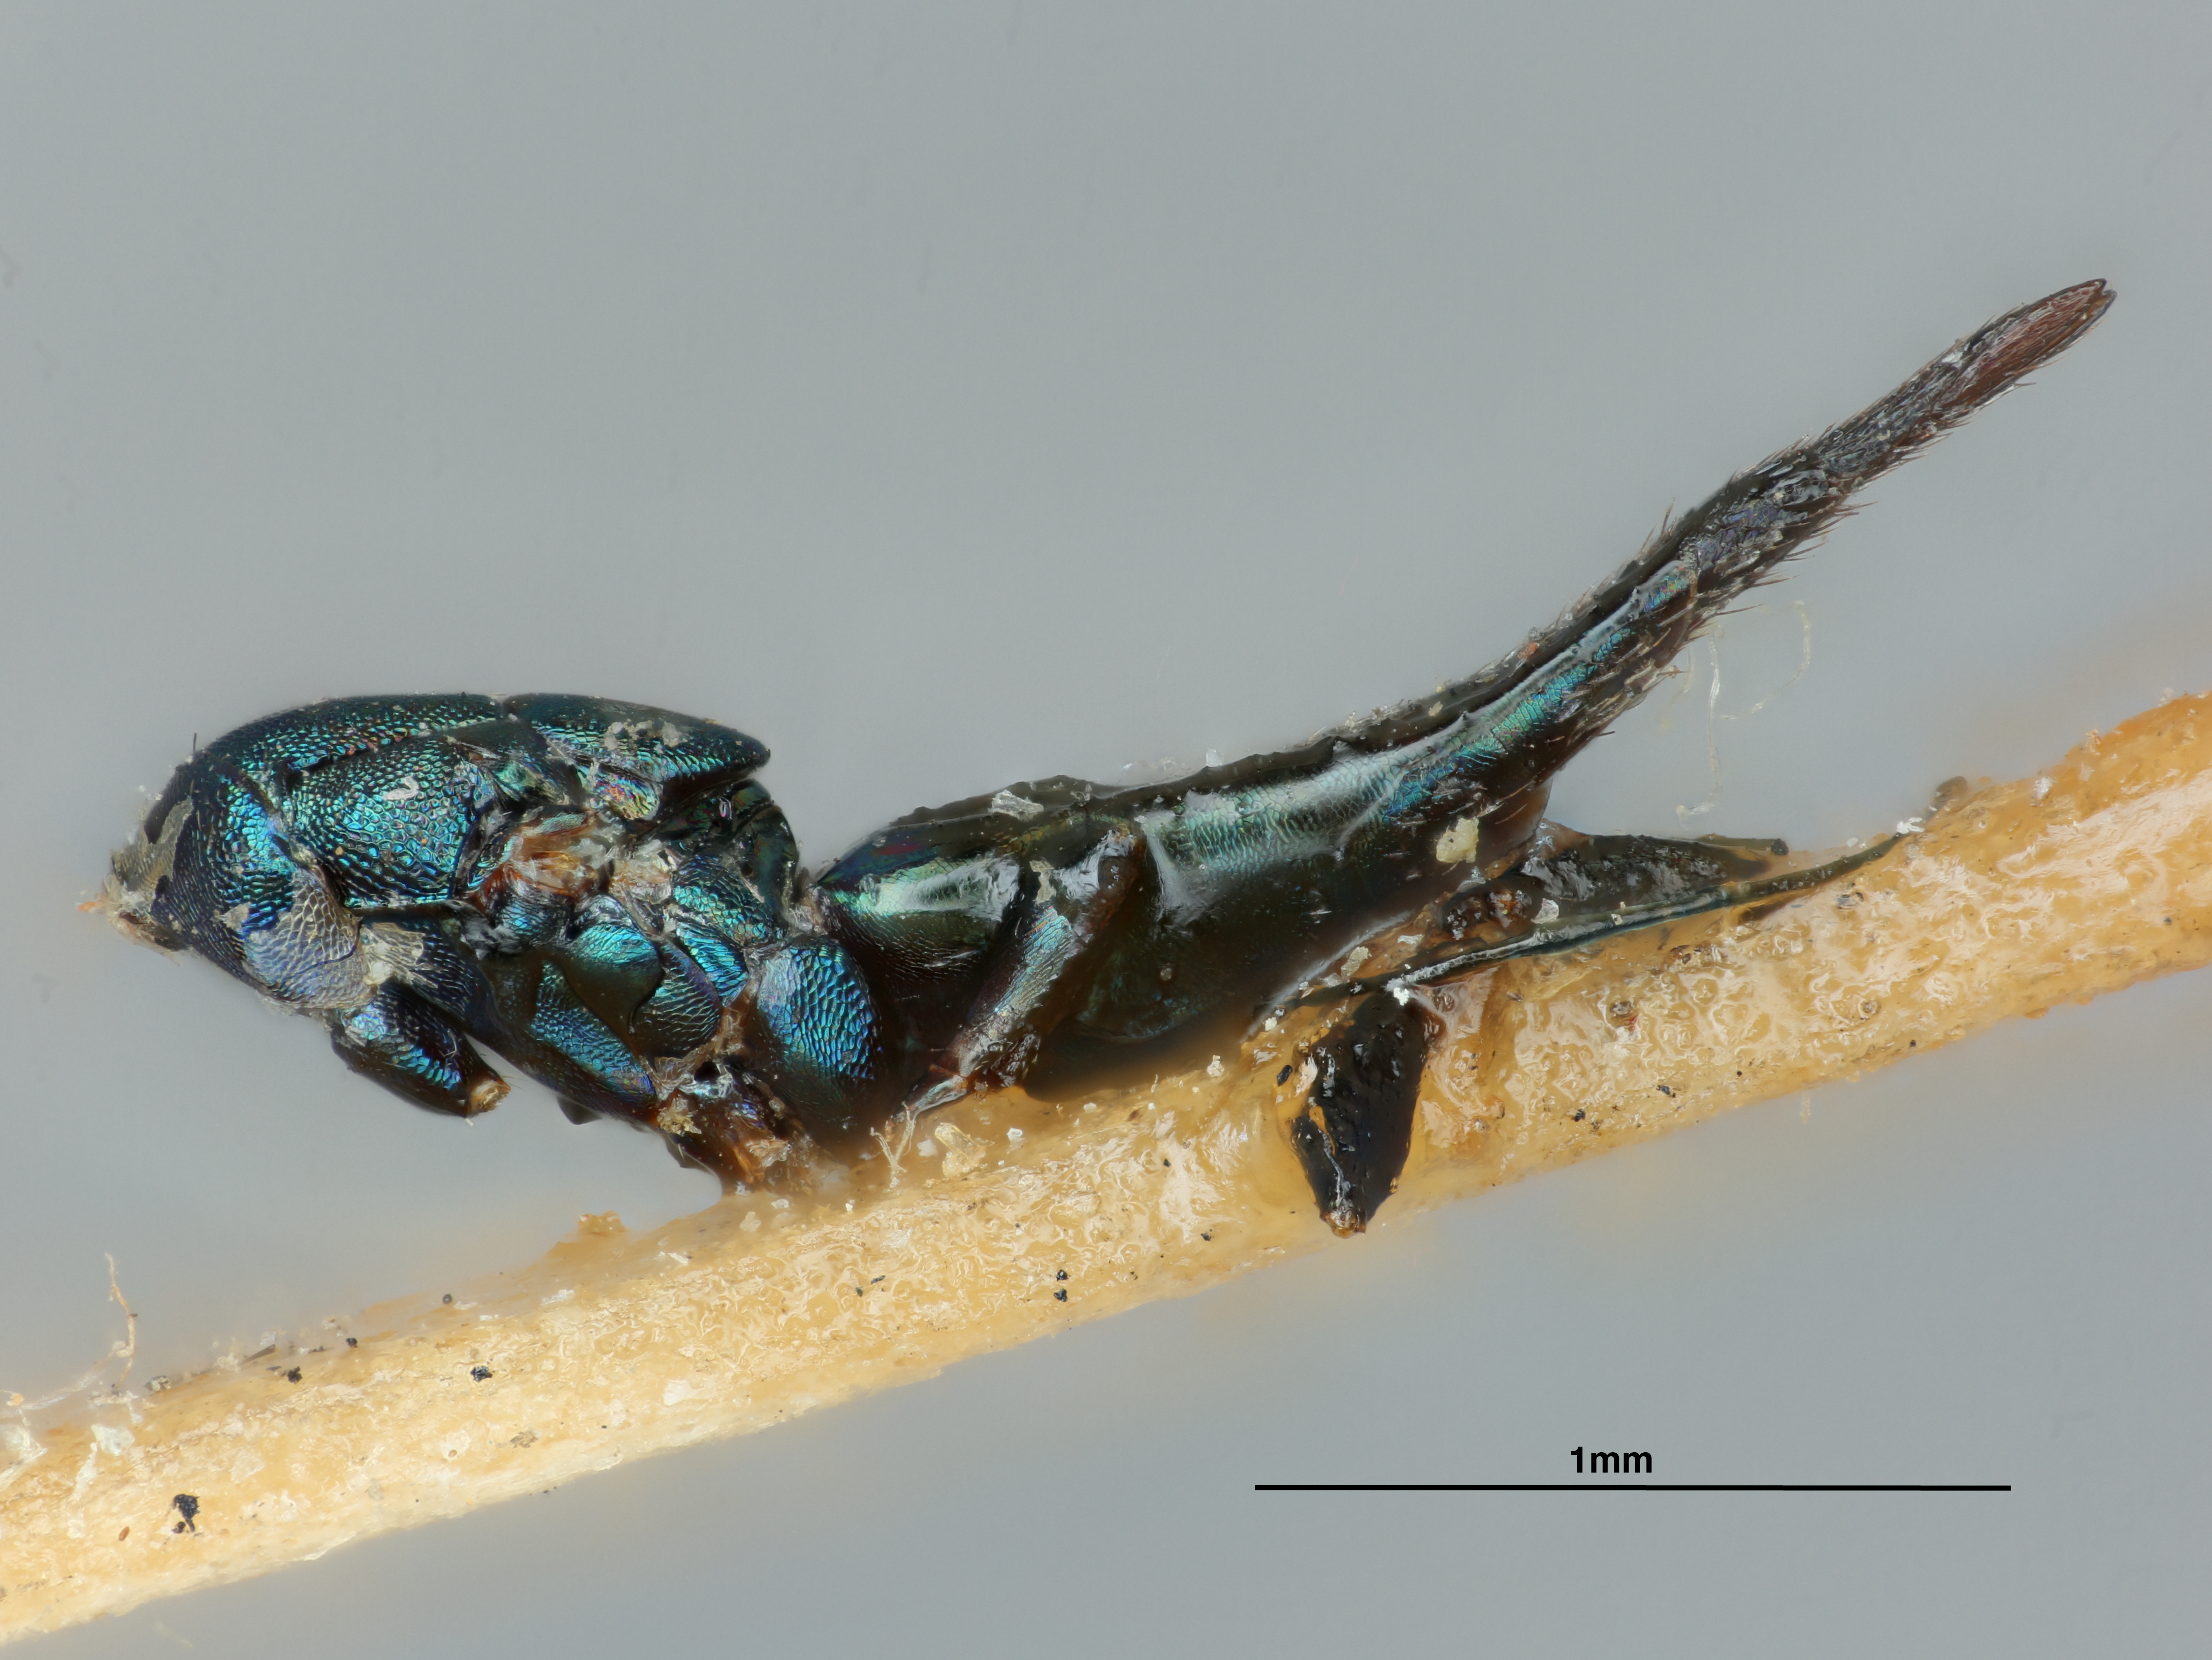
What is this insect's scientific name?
Oxyomorpha livida
